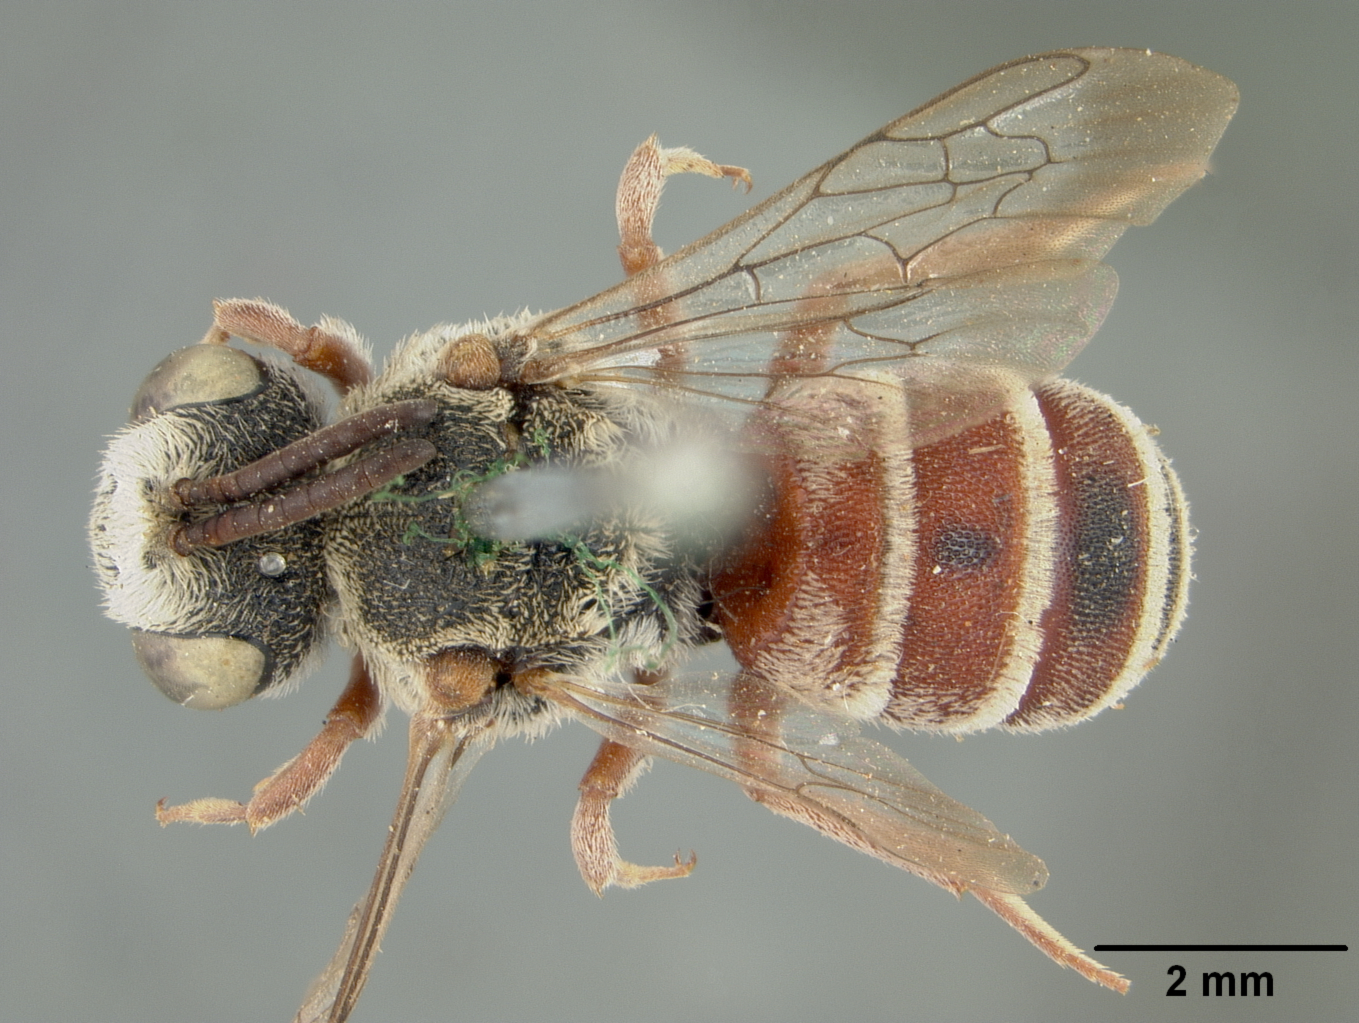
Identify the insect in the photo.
Phileremus productus
